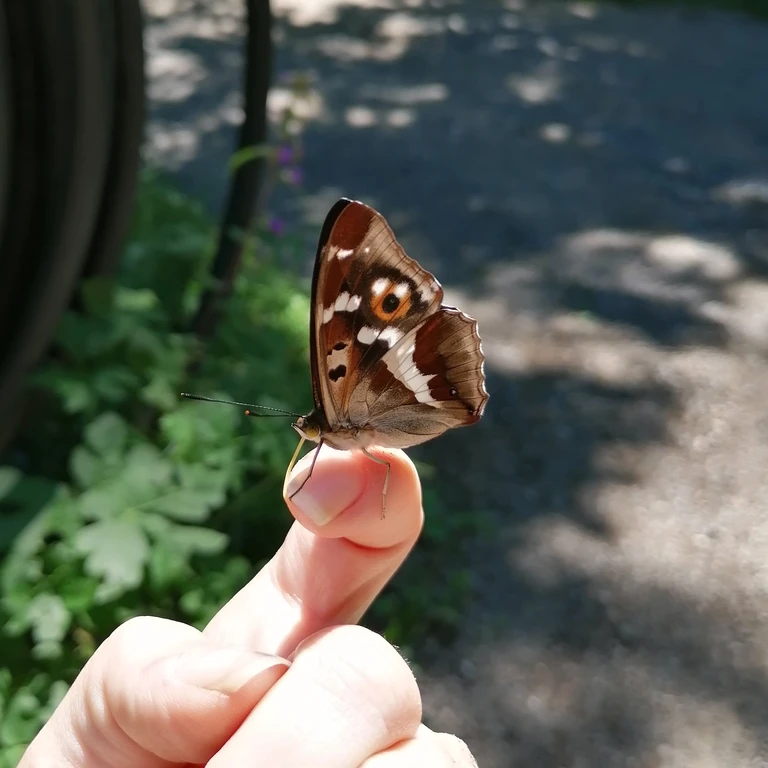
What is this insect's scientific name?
Apatura iris
